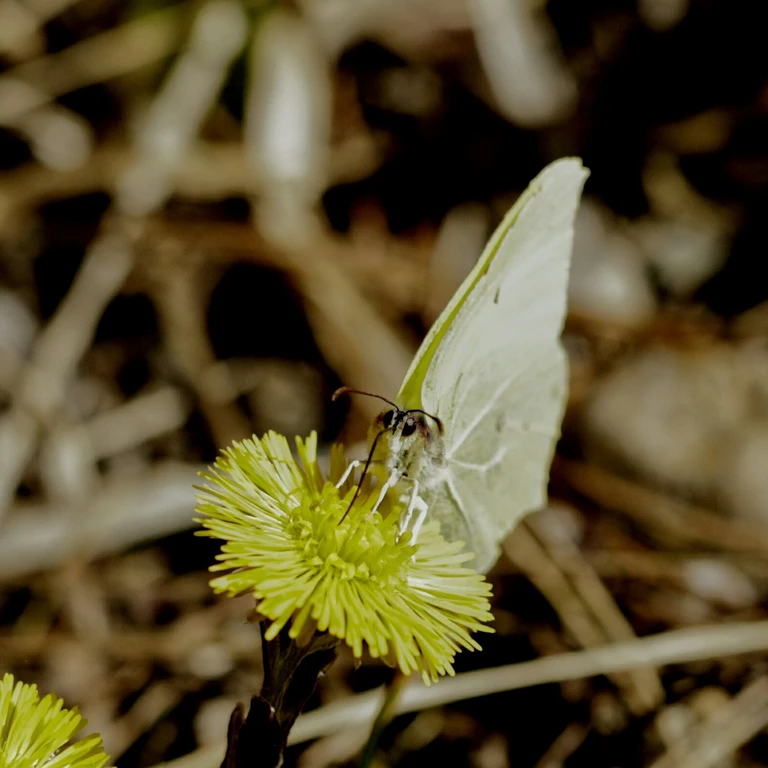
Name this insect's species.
Gonepteryx rhamni
